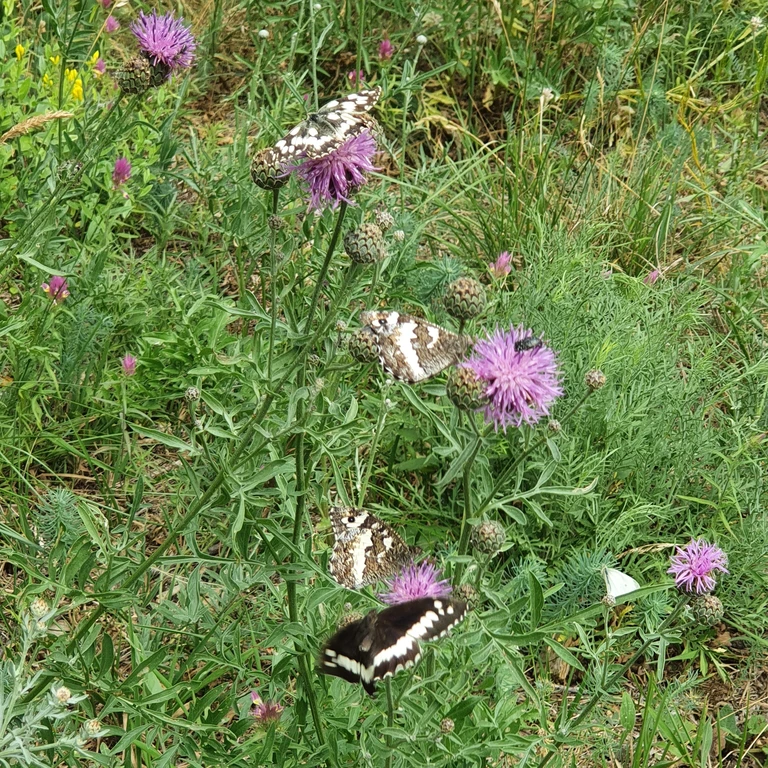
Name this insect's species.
Brintesia circe
